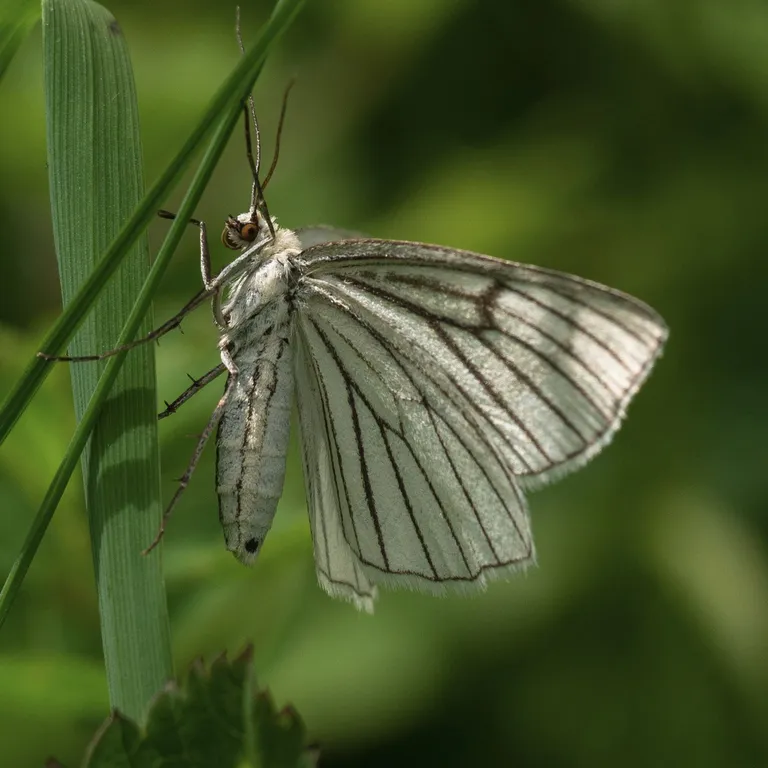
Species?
Siona lineata
